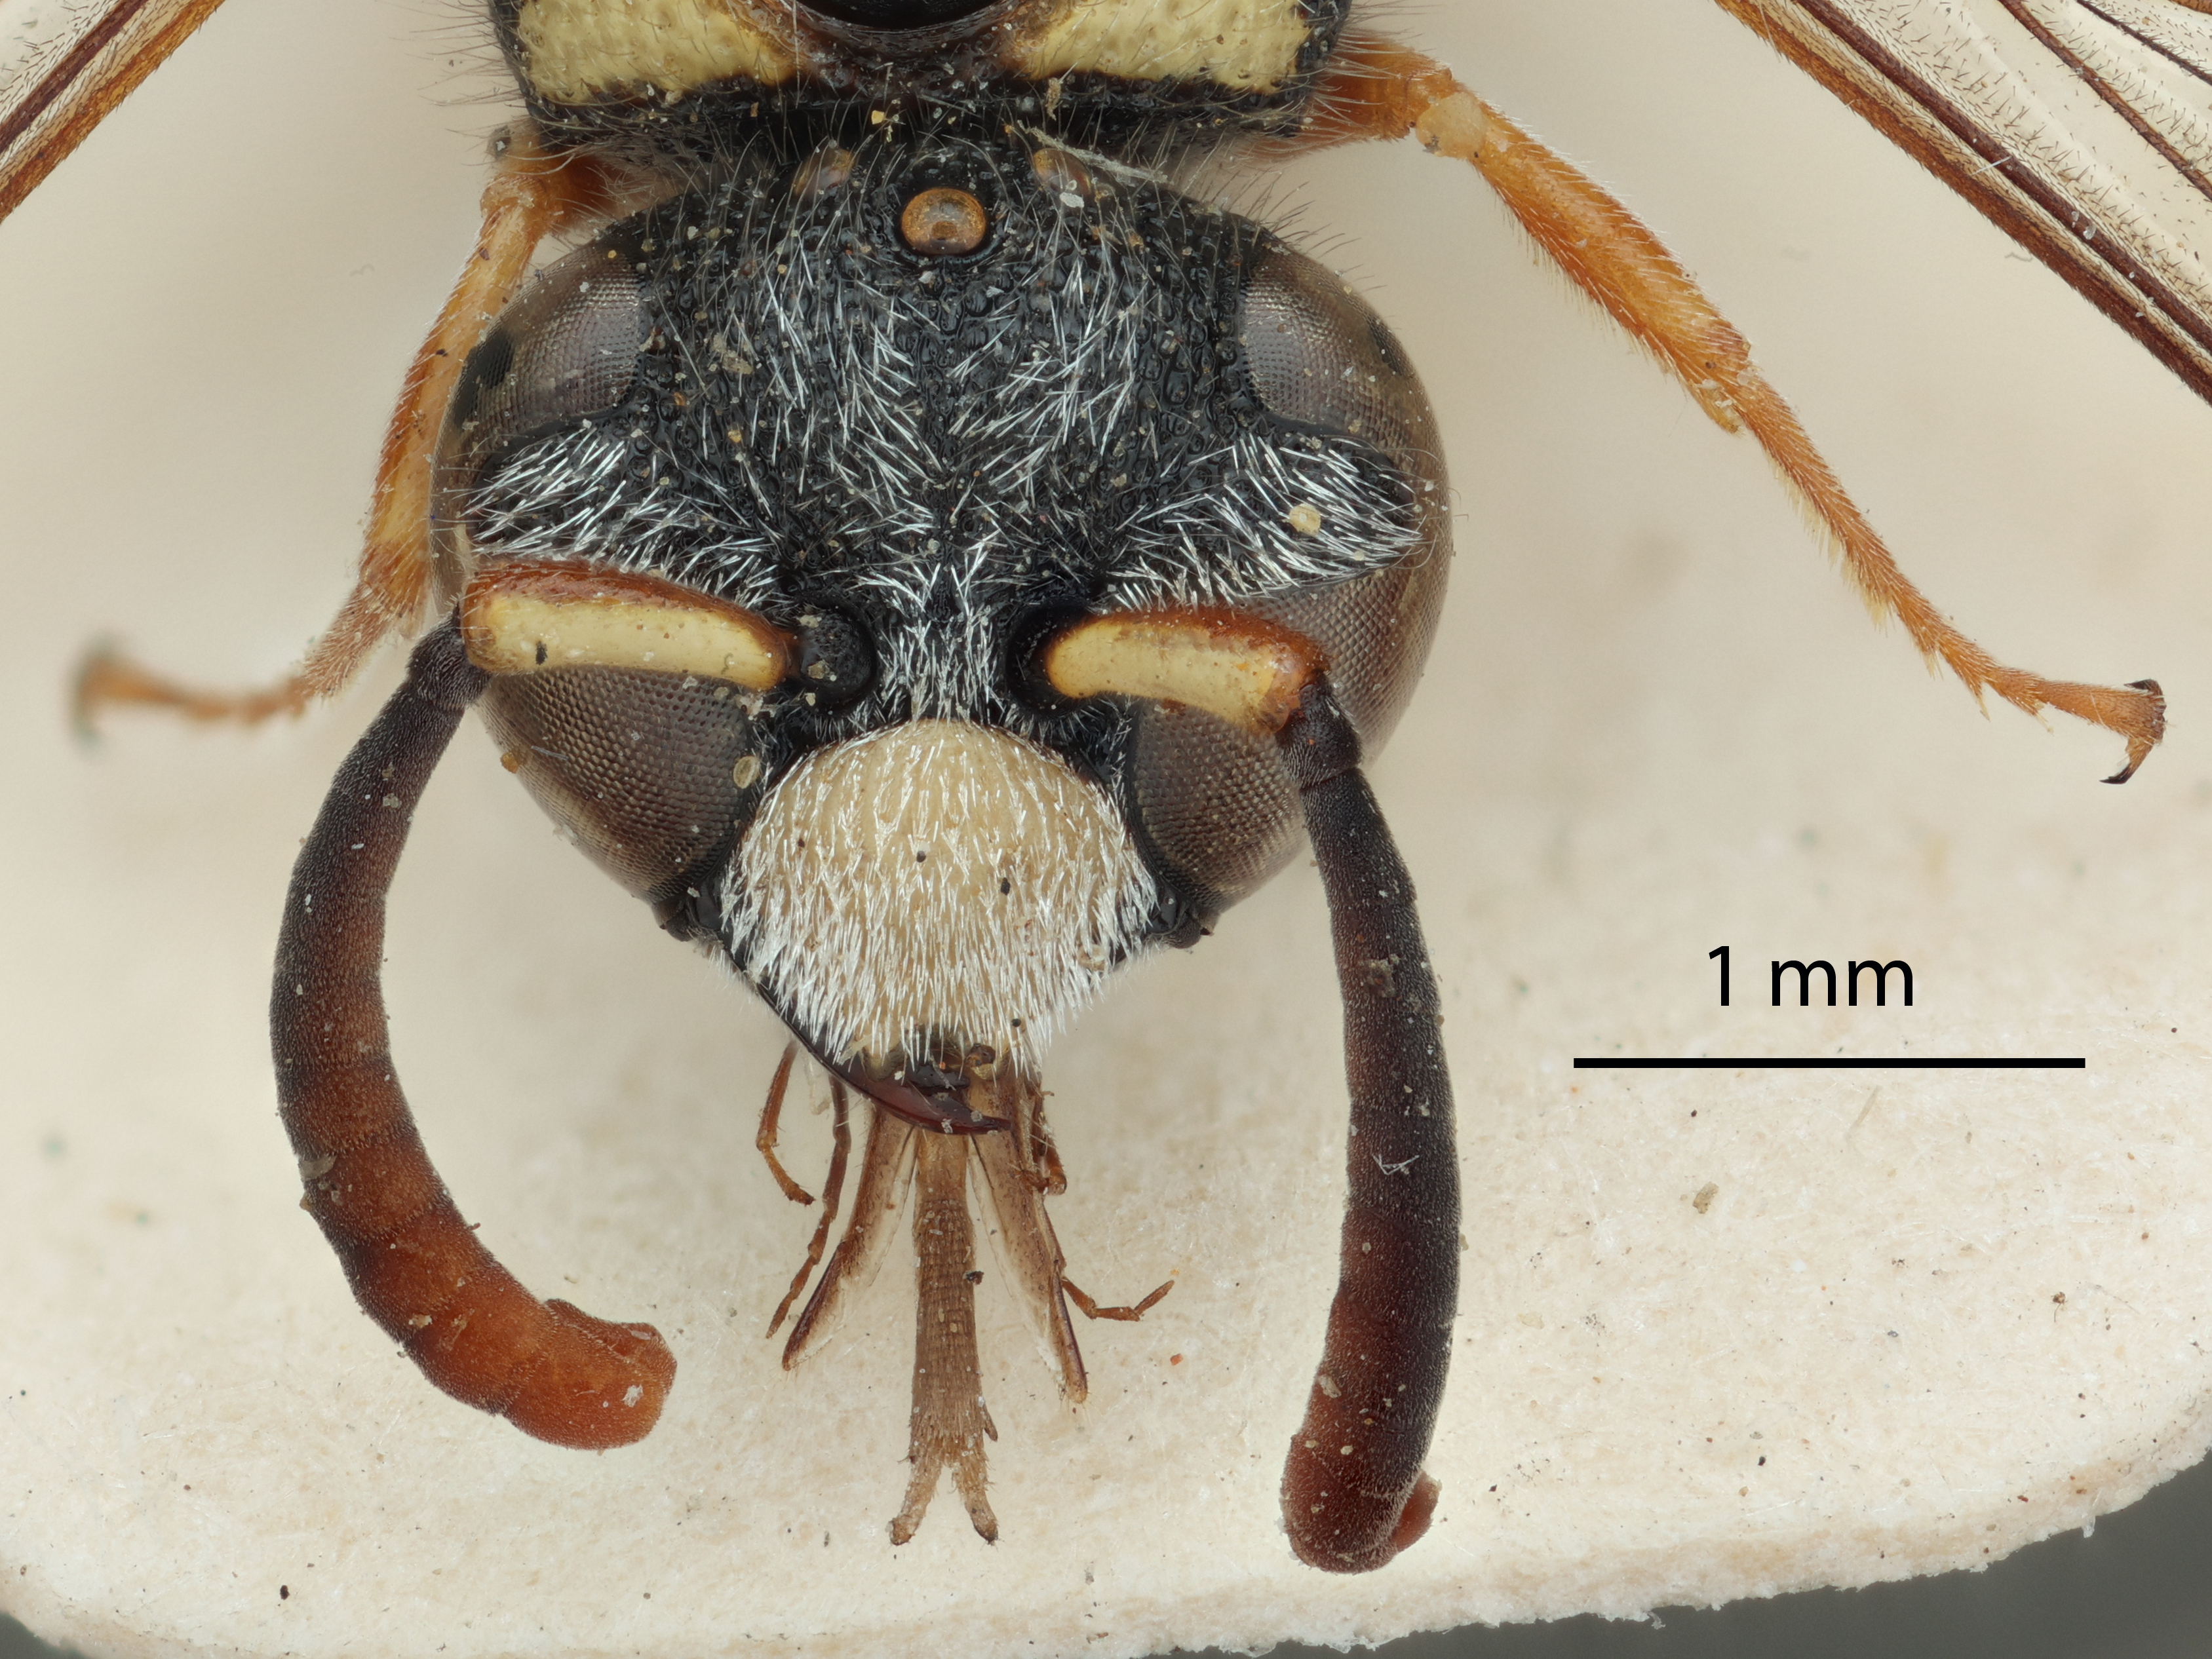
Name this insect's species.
Odynerus camurus
